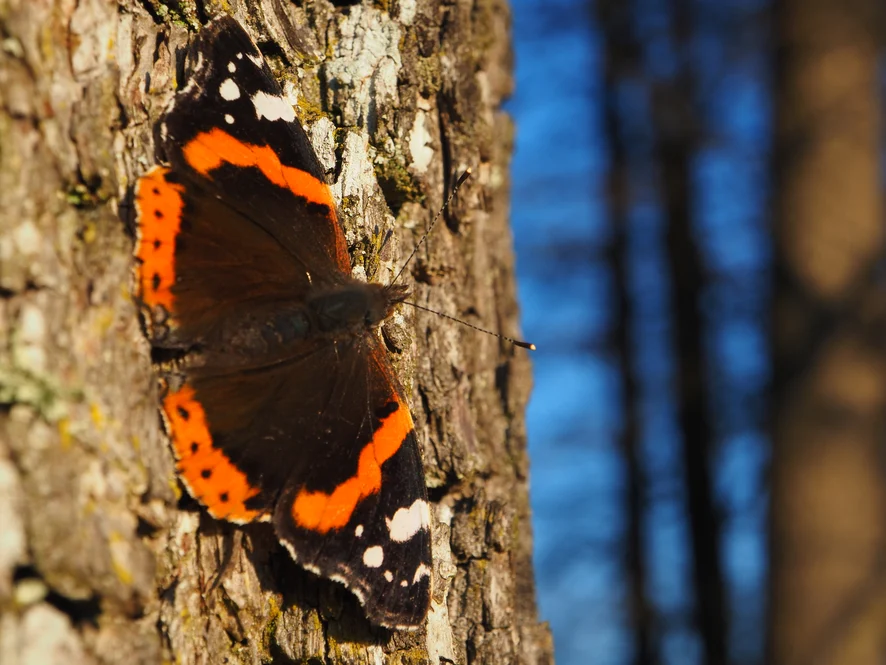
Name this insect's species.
Vanessa atalanta
